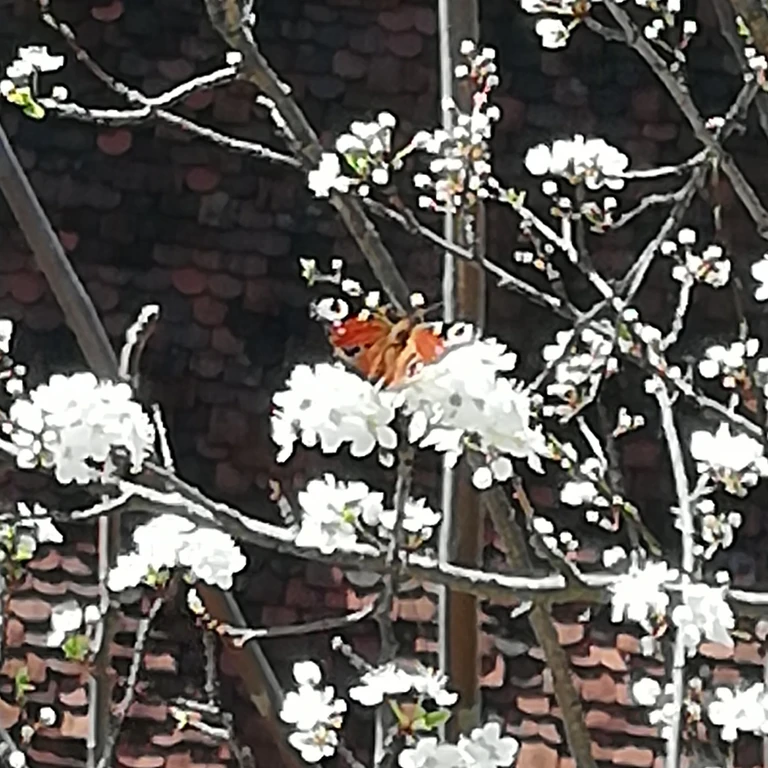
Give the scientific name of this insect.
Aglais io
